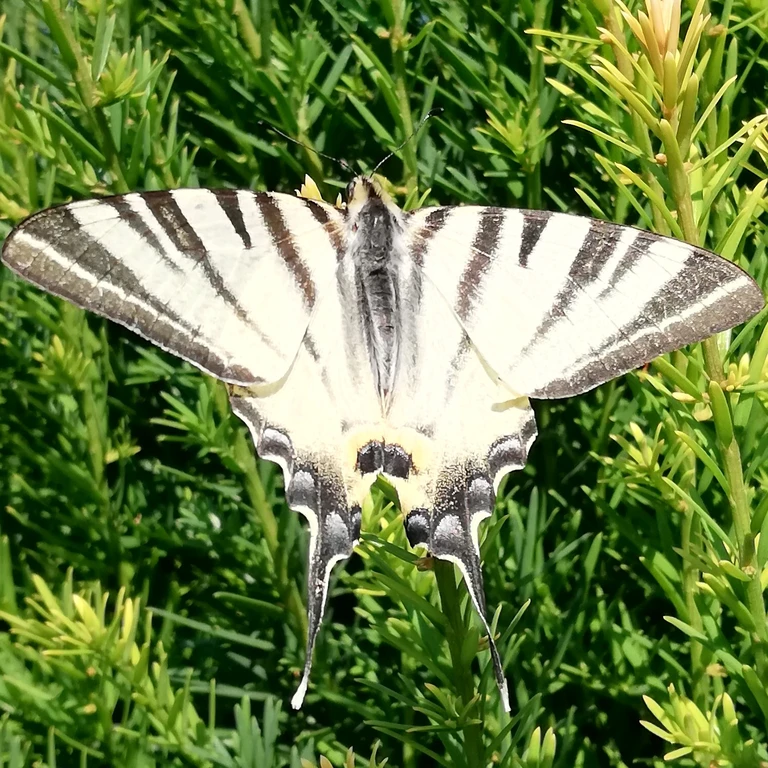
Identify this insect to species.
Iphiclides podalirius
